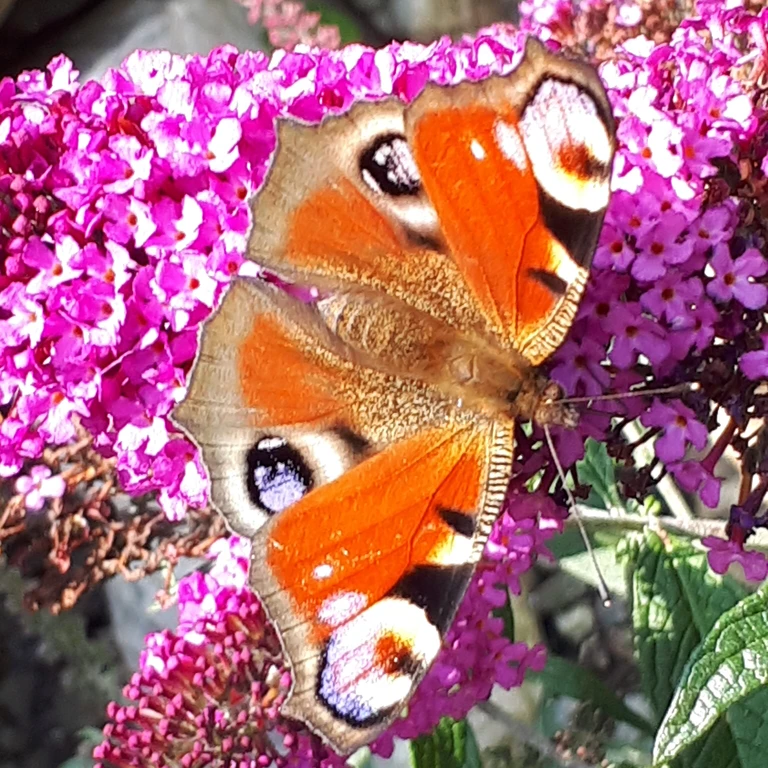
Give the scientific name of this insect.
Aglais io
